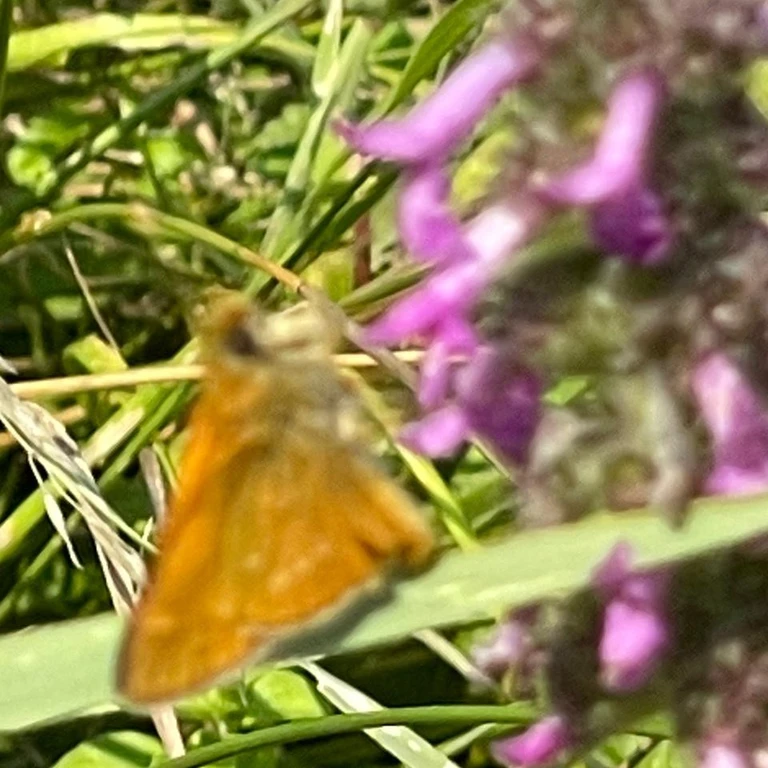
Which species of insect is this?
Ochlodes sylvanus (also Ochlodes venata)
